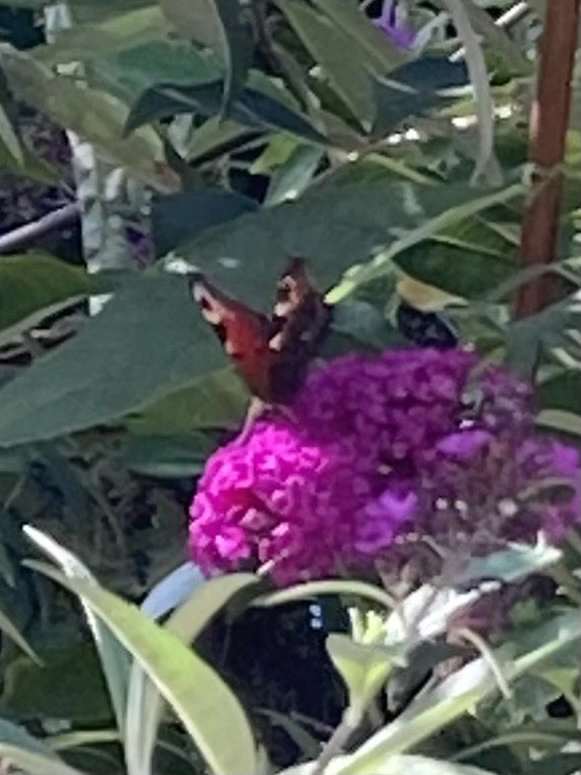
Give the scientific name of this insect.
Aglais io
